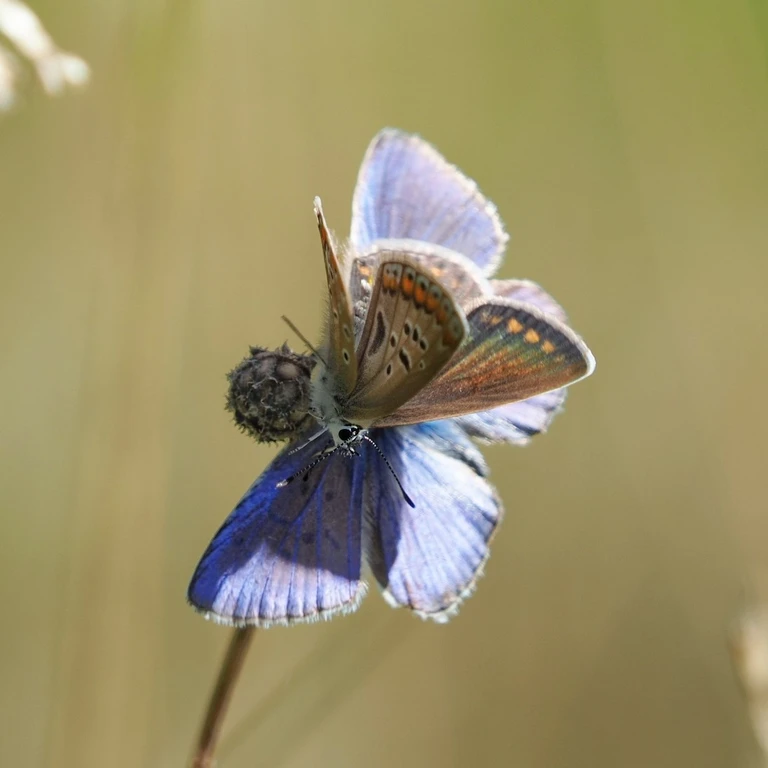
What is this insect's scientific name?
Polyommatus icarus
